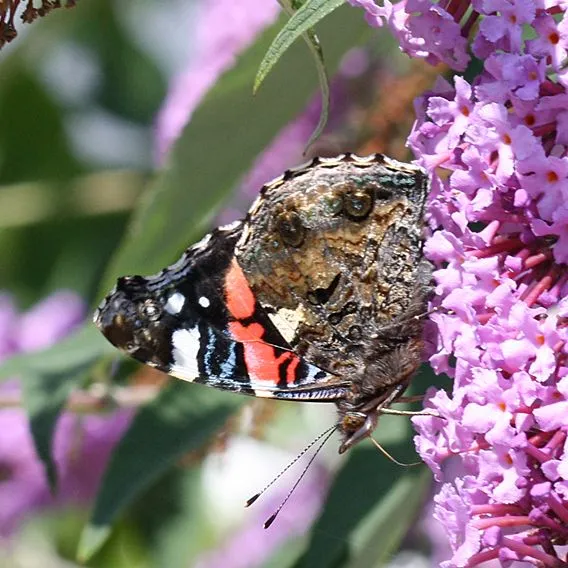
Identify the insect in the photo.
Vanessa atalanta
